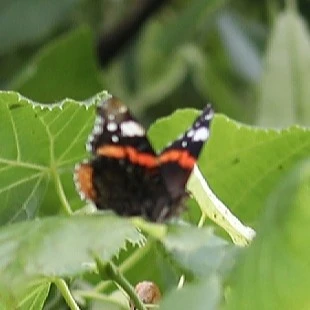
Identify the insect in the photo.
Vanessa atalanta
